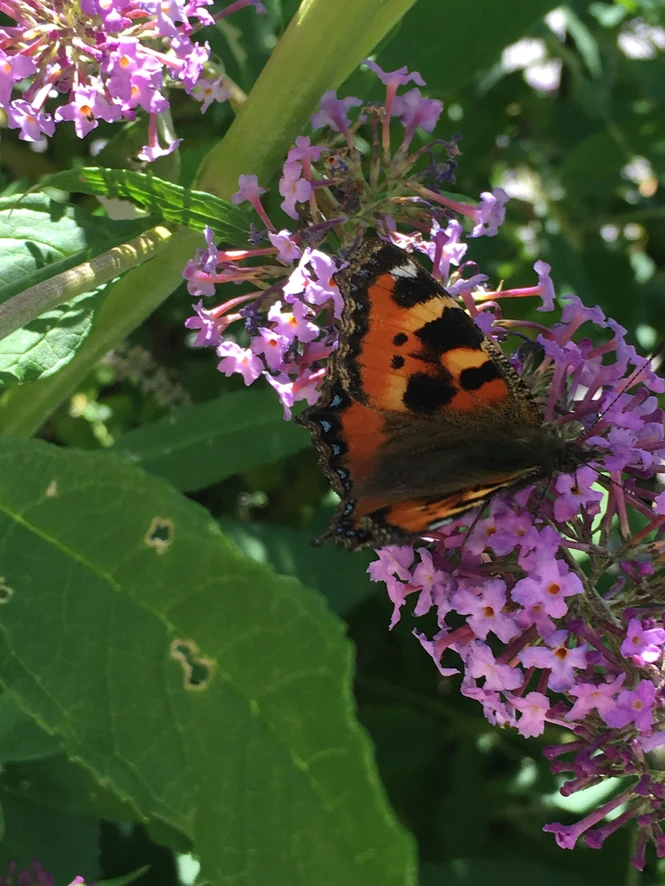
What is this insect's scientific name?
Aglais urticae
